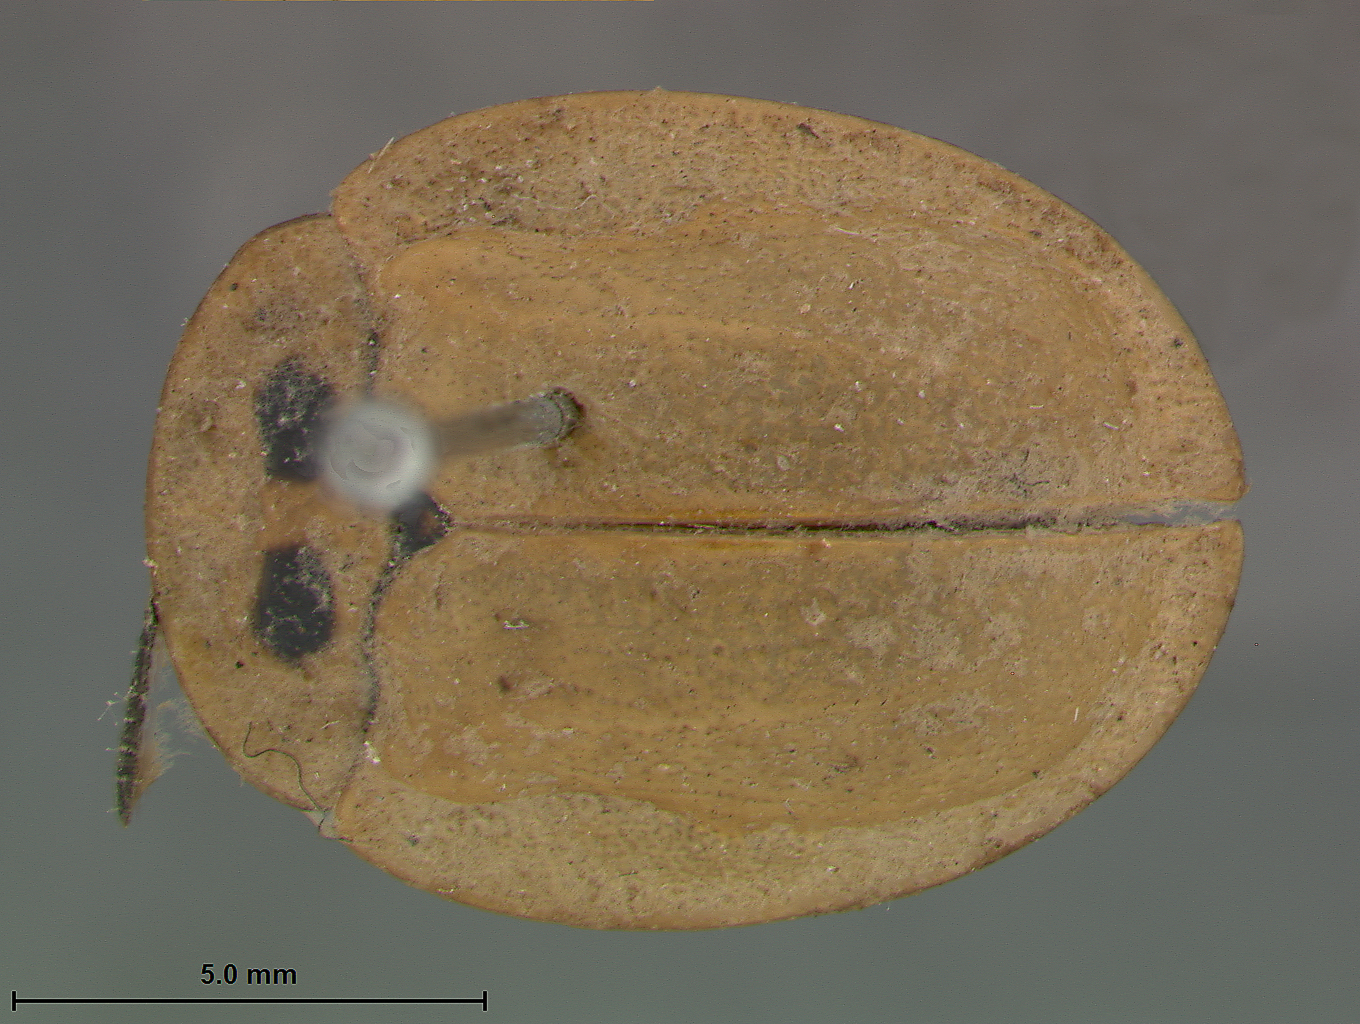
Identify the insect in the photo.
Aspidomorpha aruwimiensis
